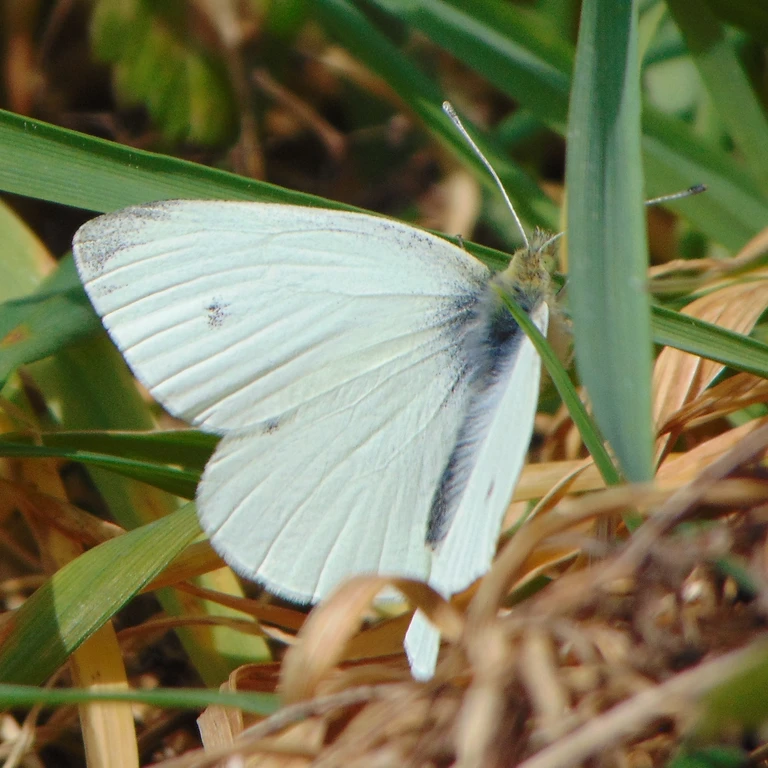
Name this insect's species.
Pieris rapae
